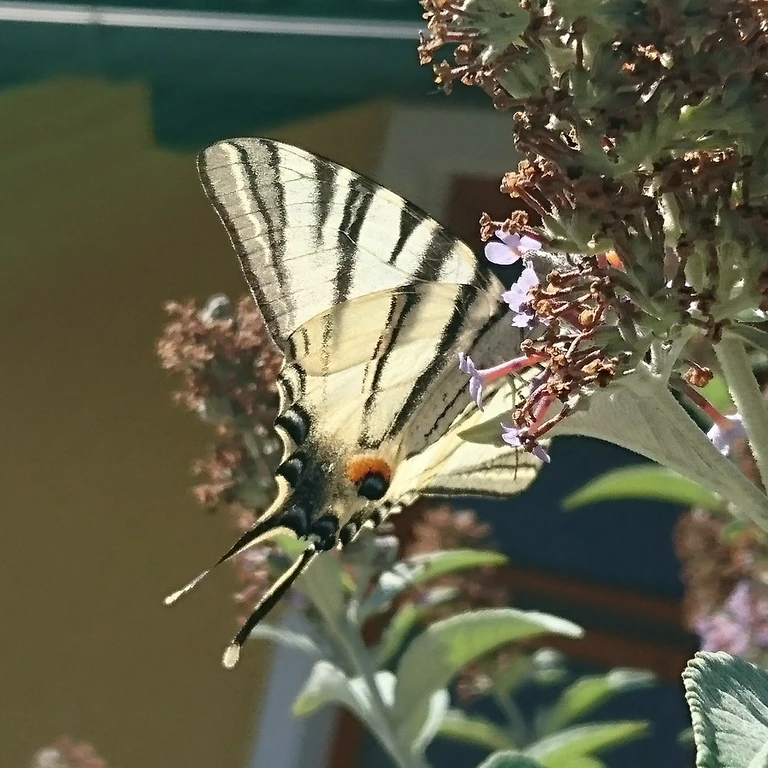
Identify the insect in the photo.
Iphiclides podalirius
